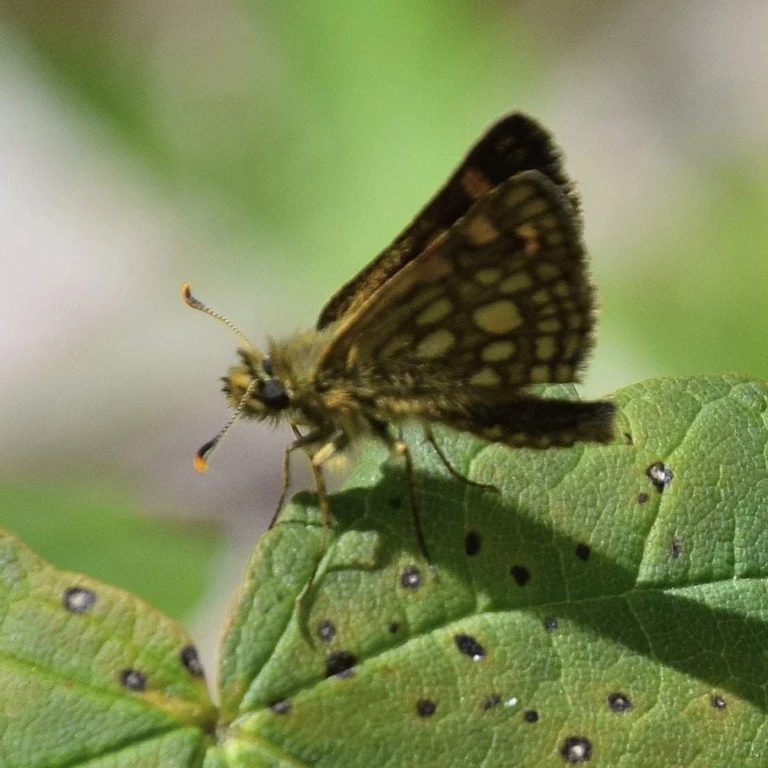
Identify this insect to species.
Carterocephalus palaemon
